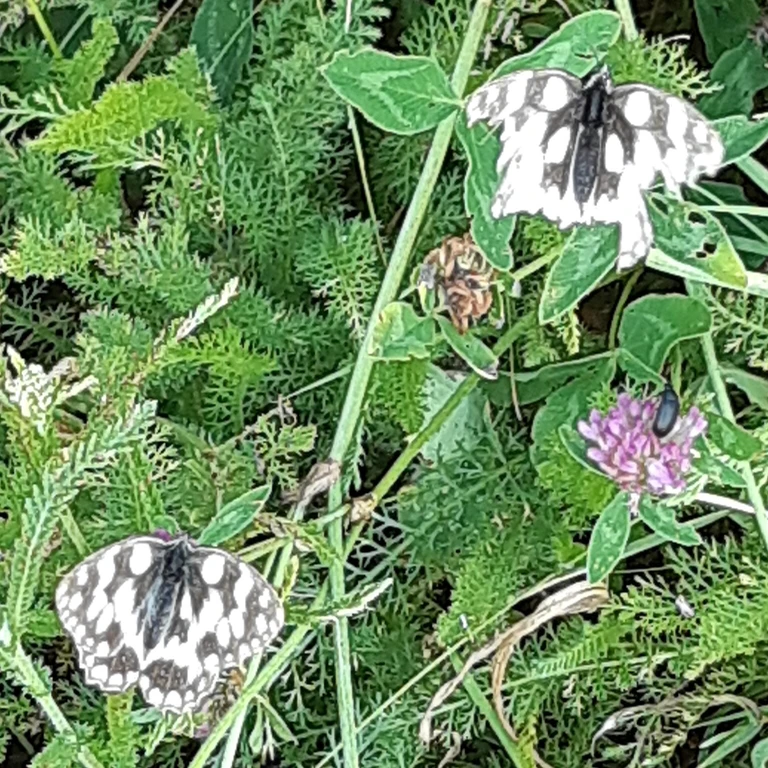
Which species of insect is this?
Melanargia galathea
